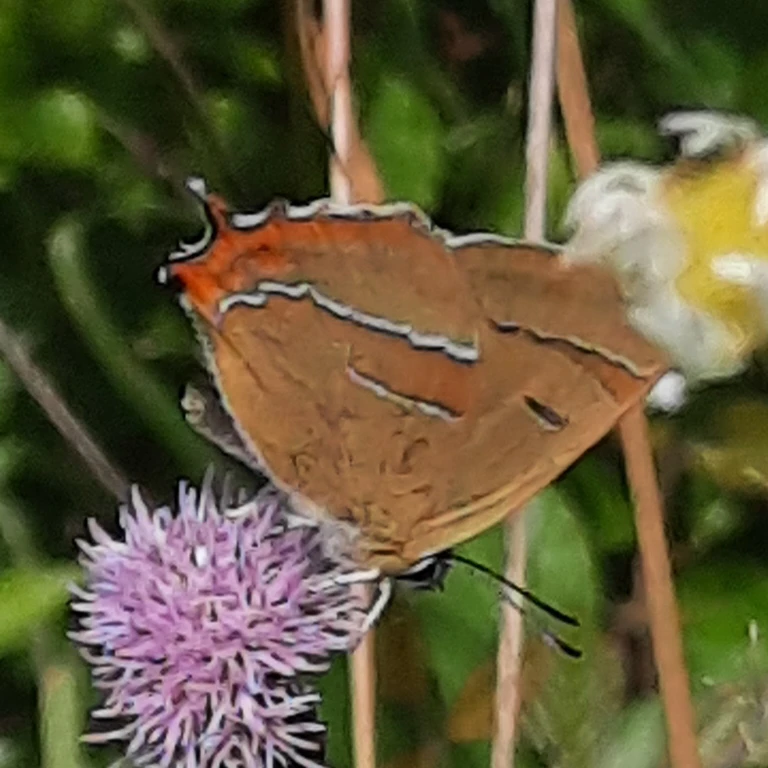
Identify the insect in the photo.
Thecla betulae
